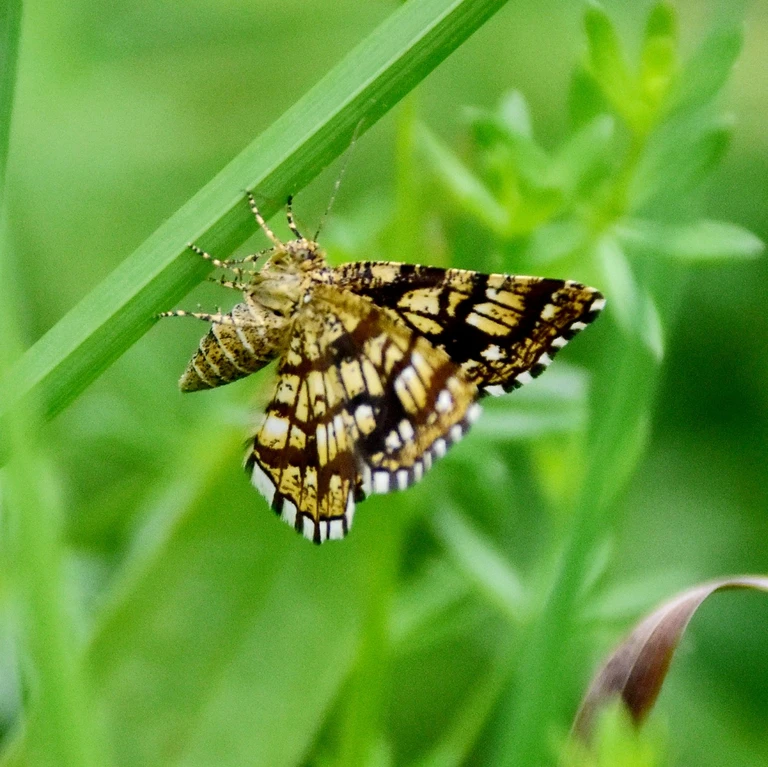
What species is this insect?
Chiasmia clathrata
